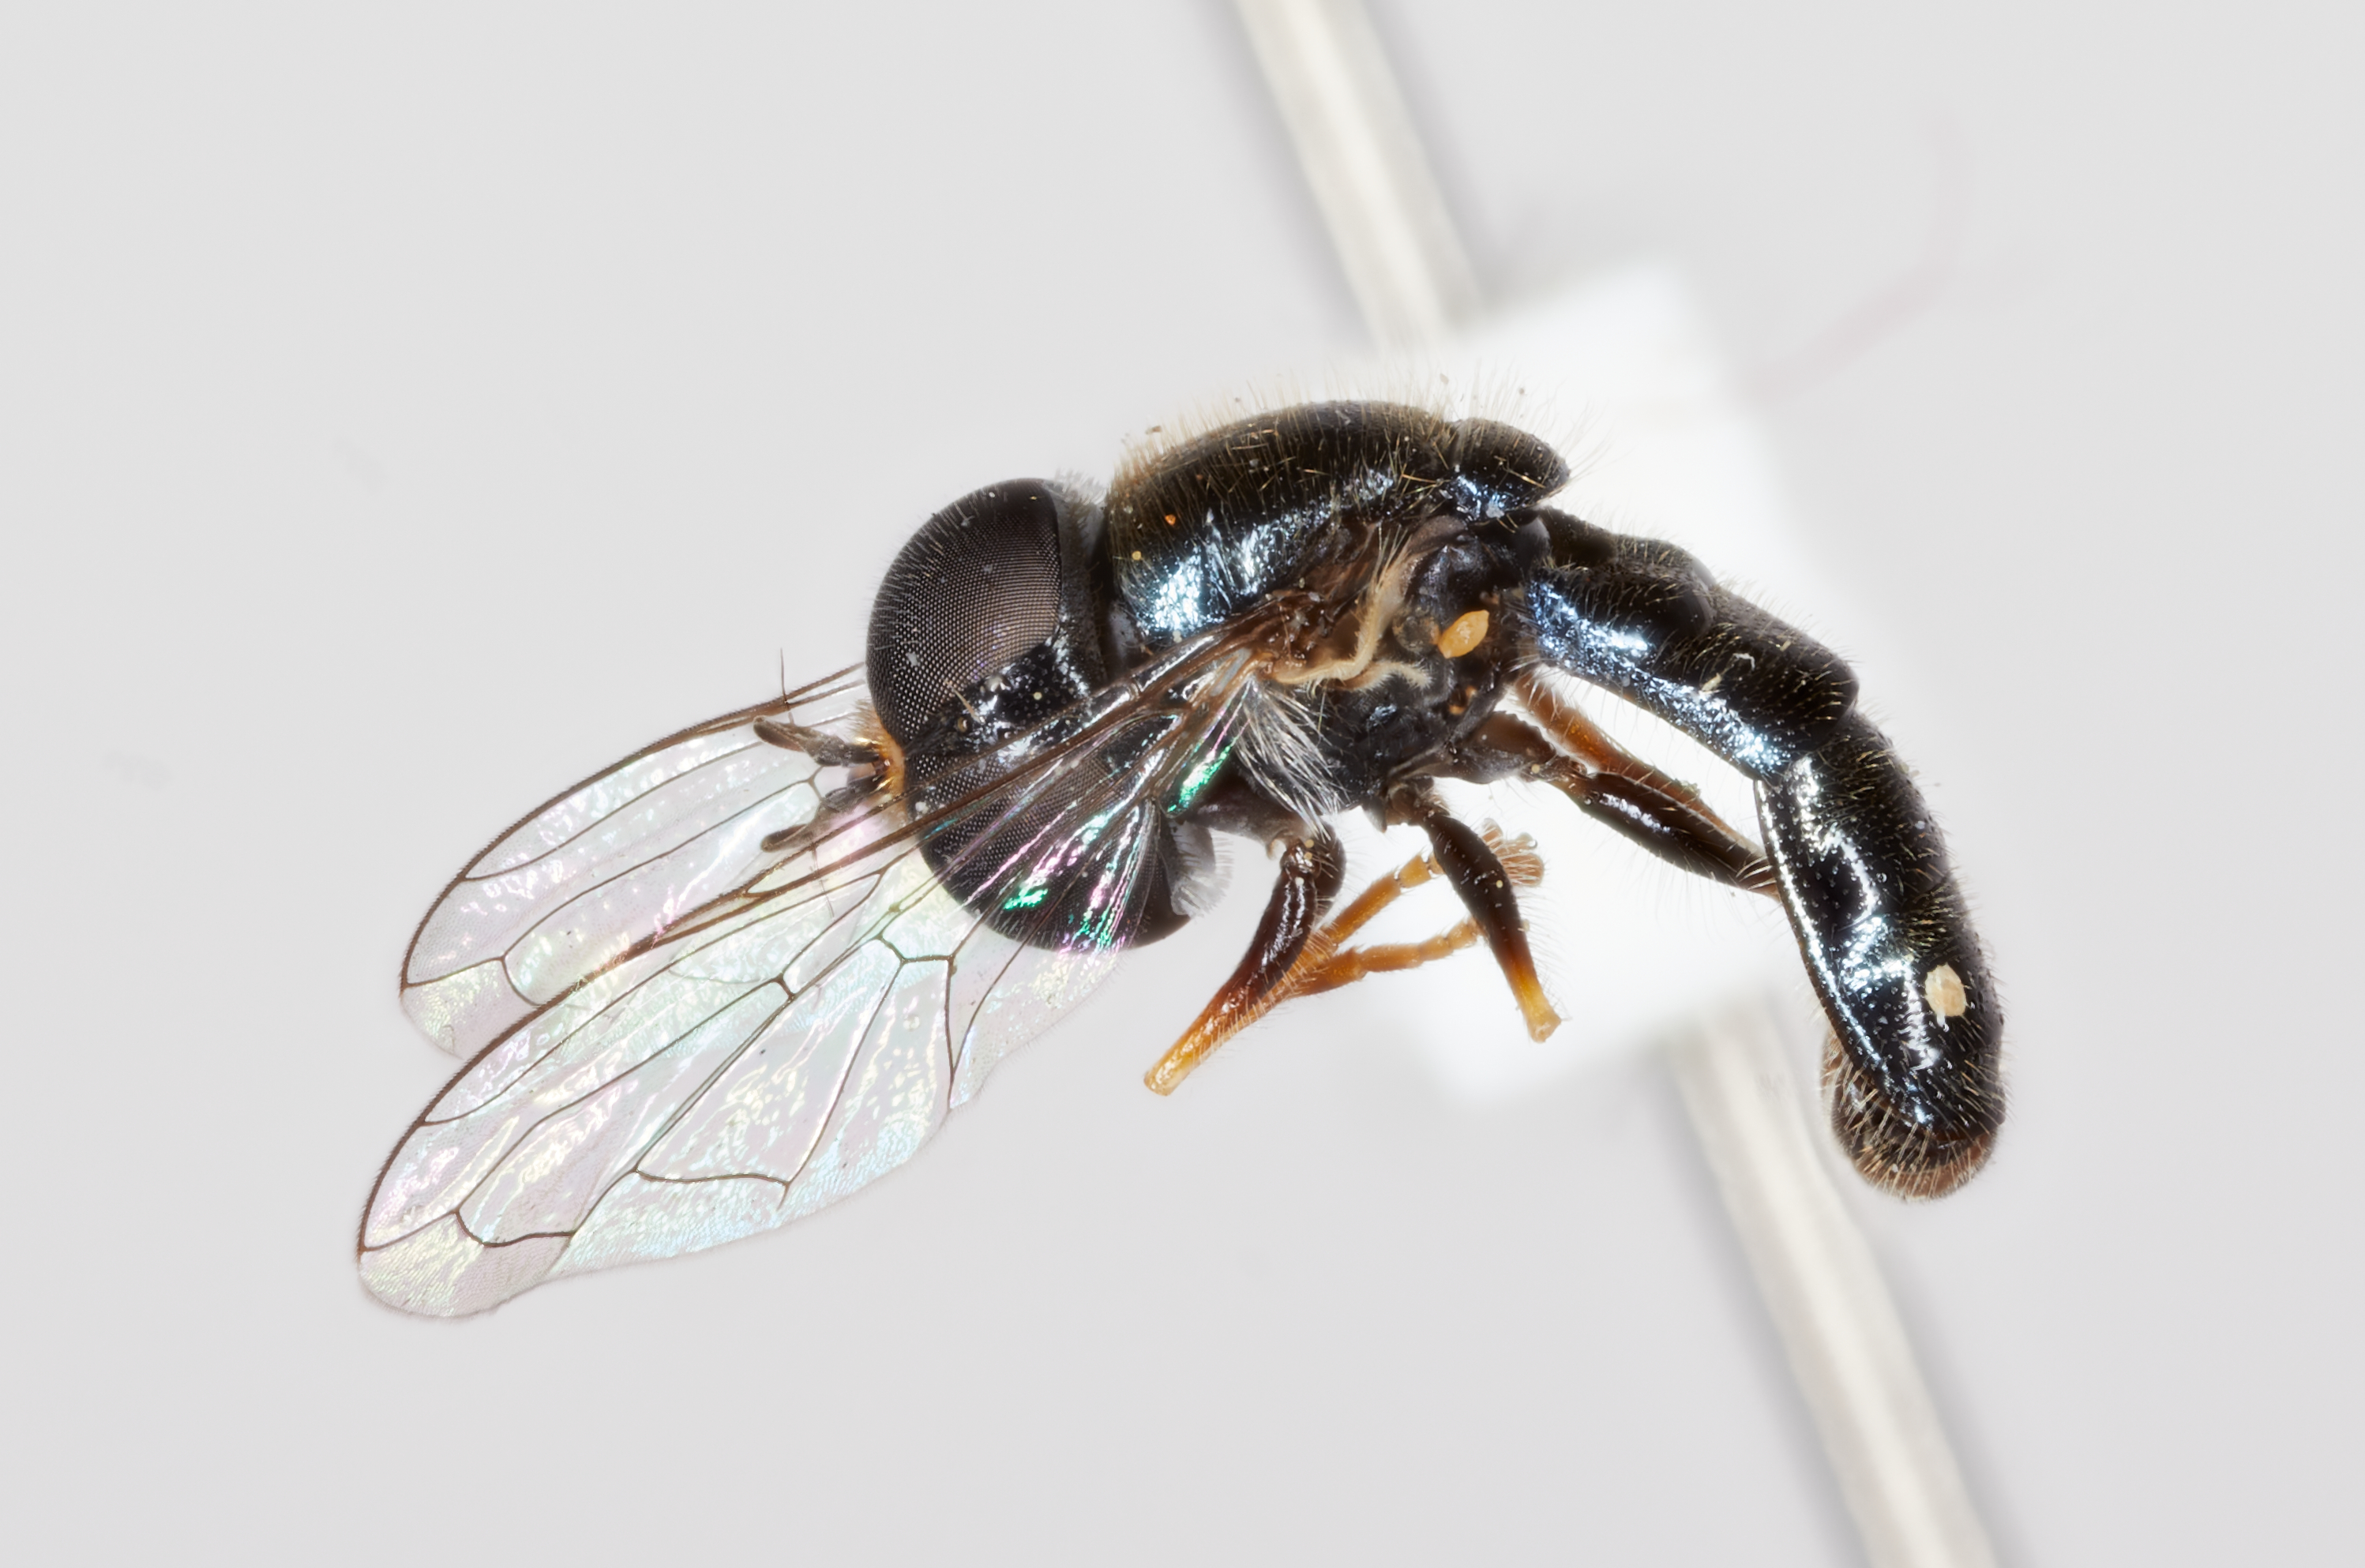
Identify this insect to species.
Paragus tsimbazazensis
